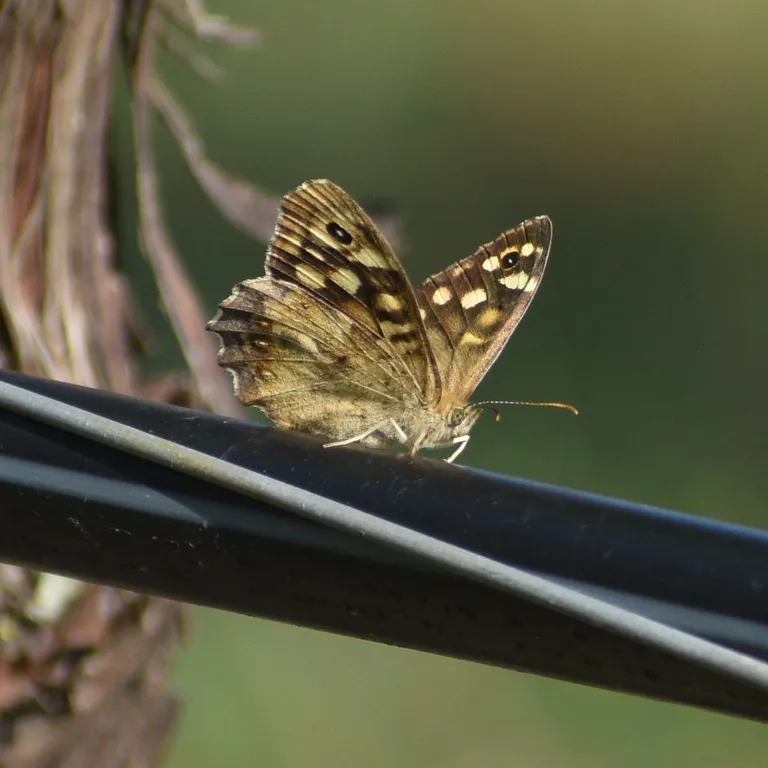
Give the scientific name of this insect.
Pararge aegeria
